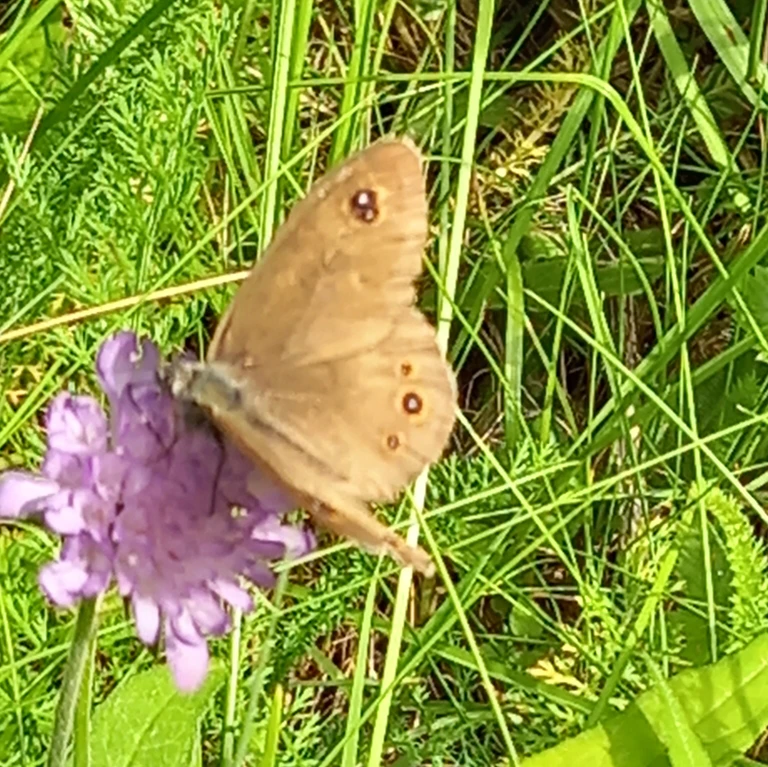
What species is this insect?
Lasiommata maera (also Pararge maera)
